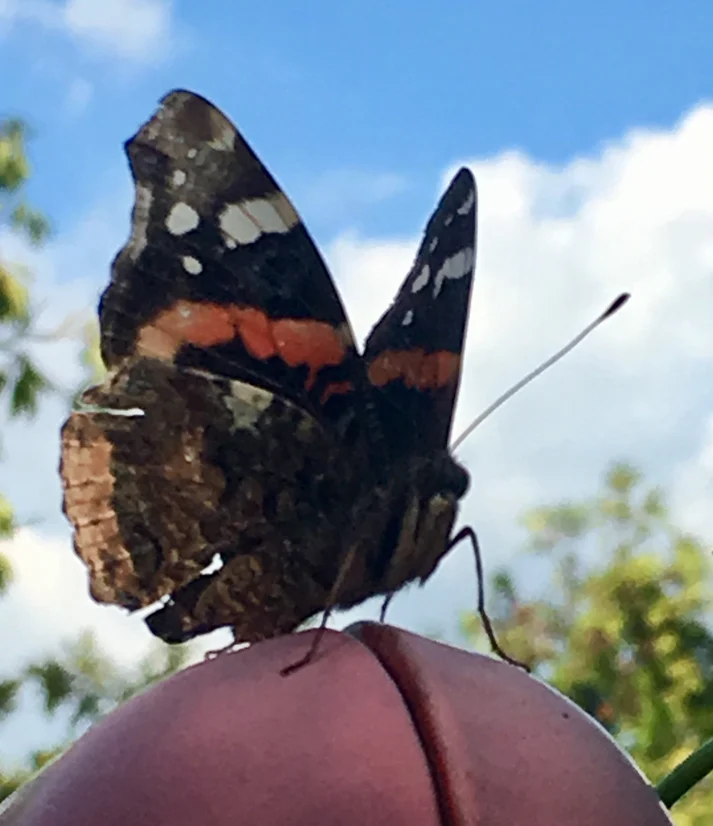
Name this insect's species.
Vanessa atalanta
